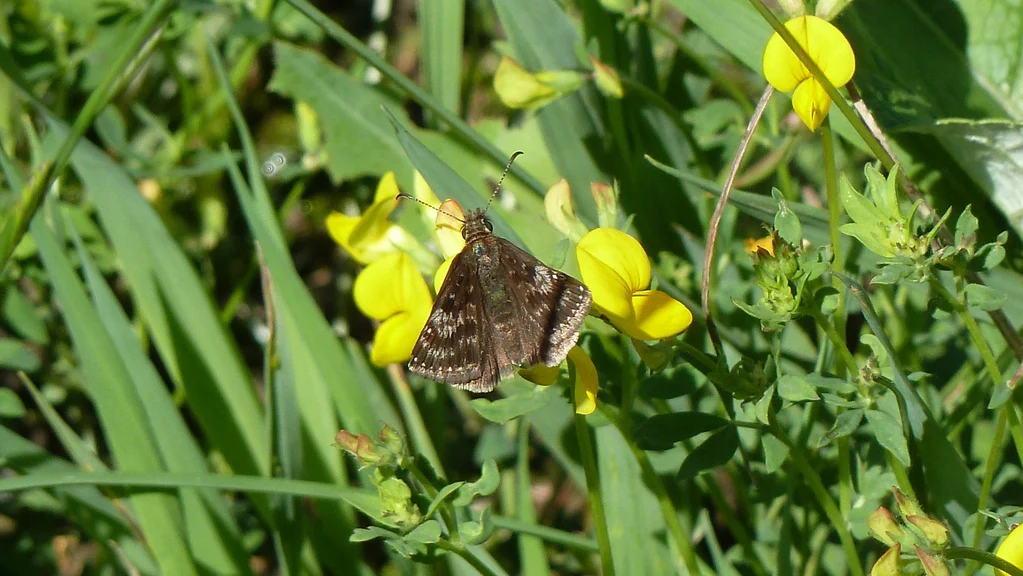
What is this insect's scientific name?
Erynnis tages
